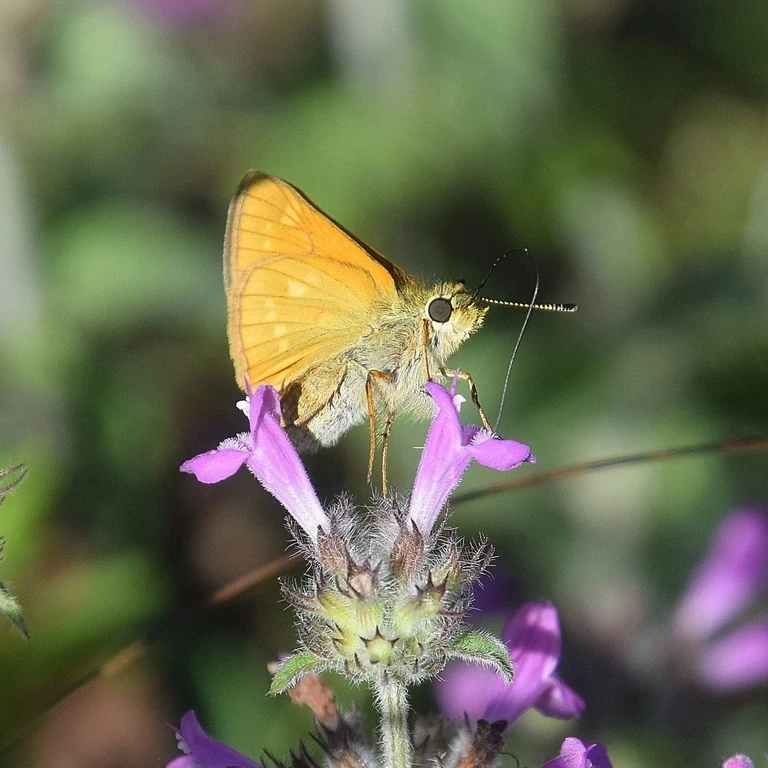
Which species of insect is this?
Ochlodes sylvanus (also Ochlodes venata)
